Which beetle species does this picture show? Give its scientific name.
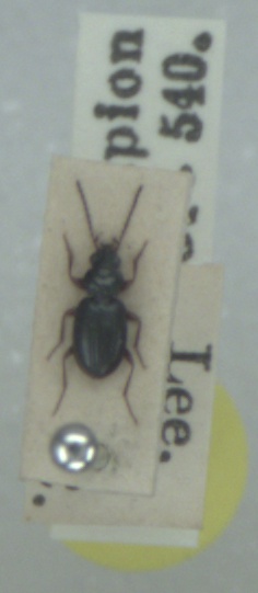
Bembidion clarkei
